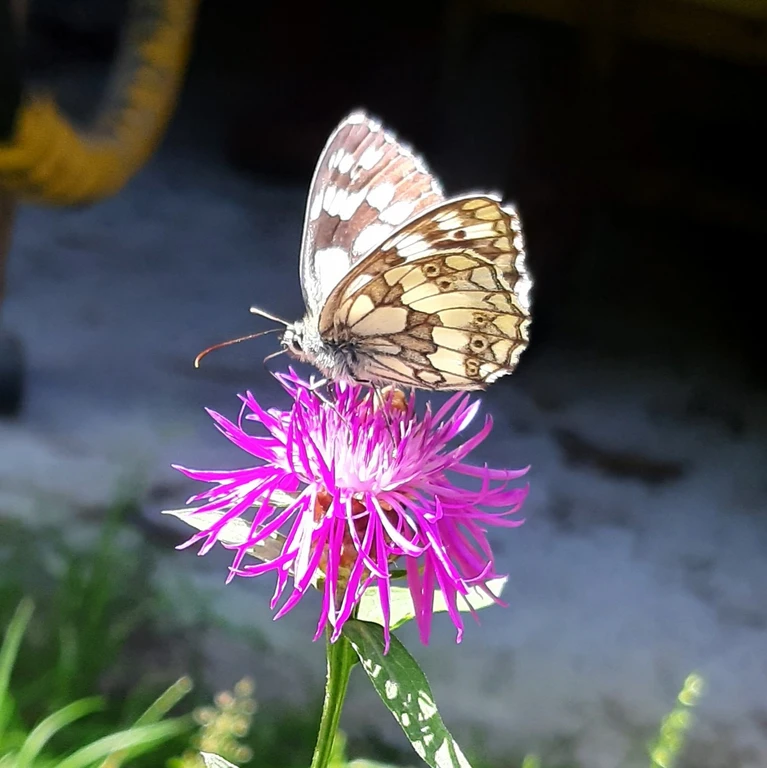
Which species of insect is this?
Melanargia galathea
